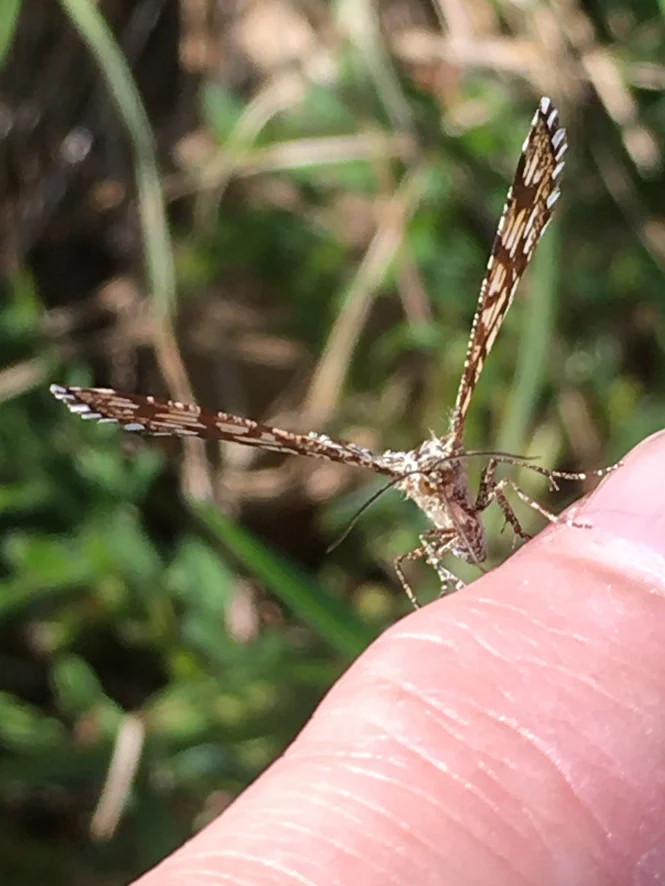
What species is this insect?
Chiasmia clathrata
